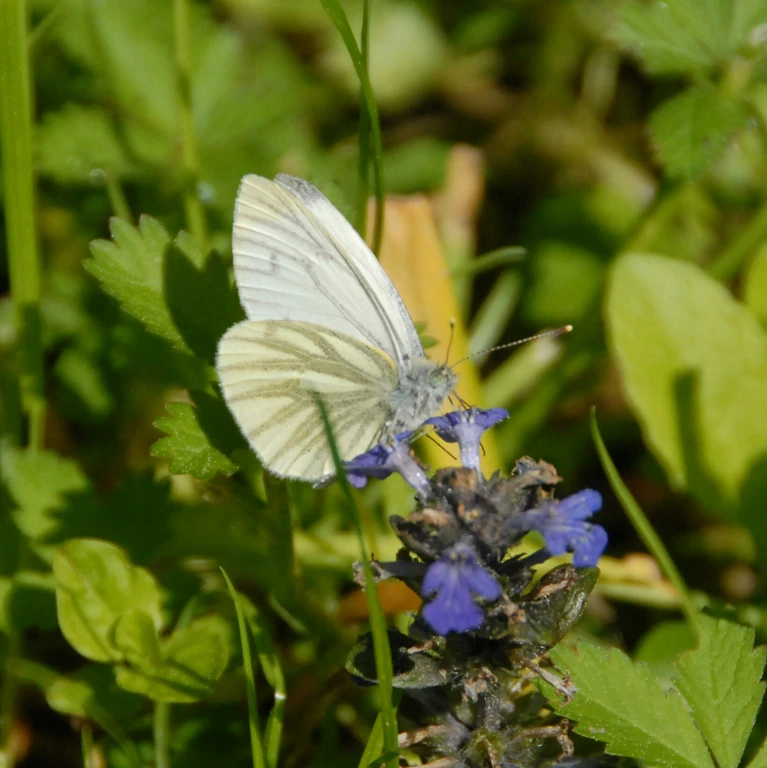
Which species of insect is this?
Pieris napi
